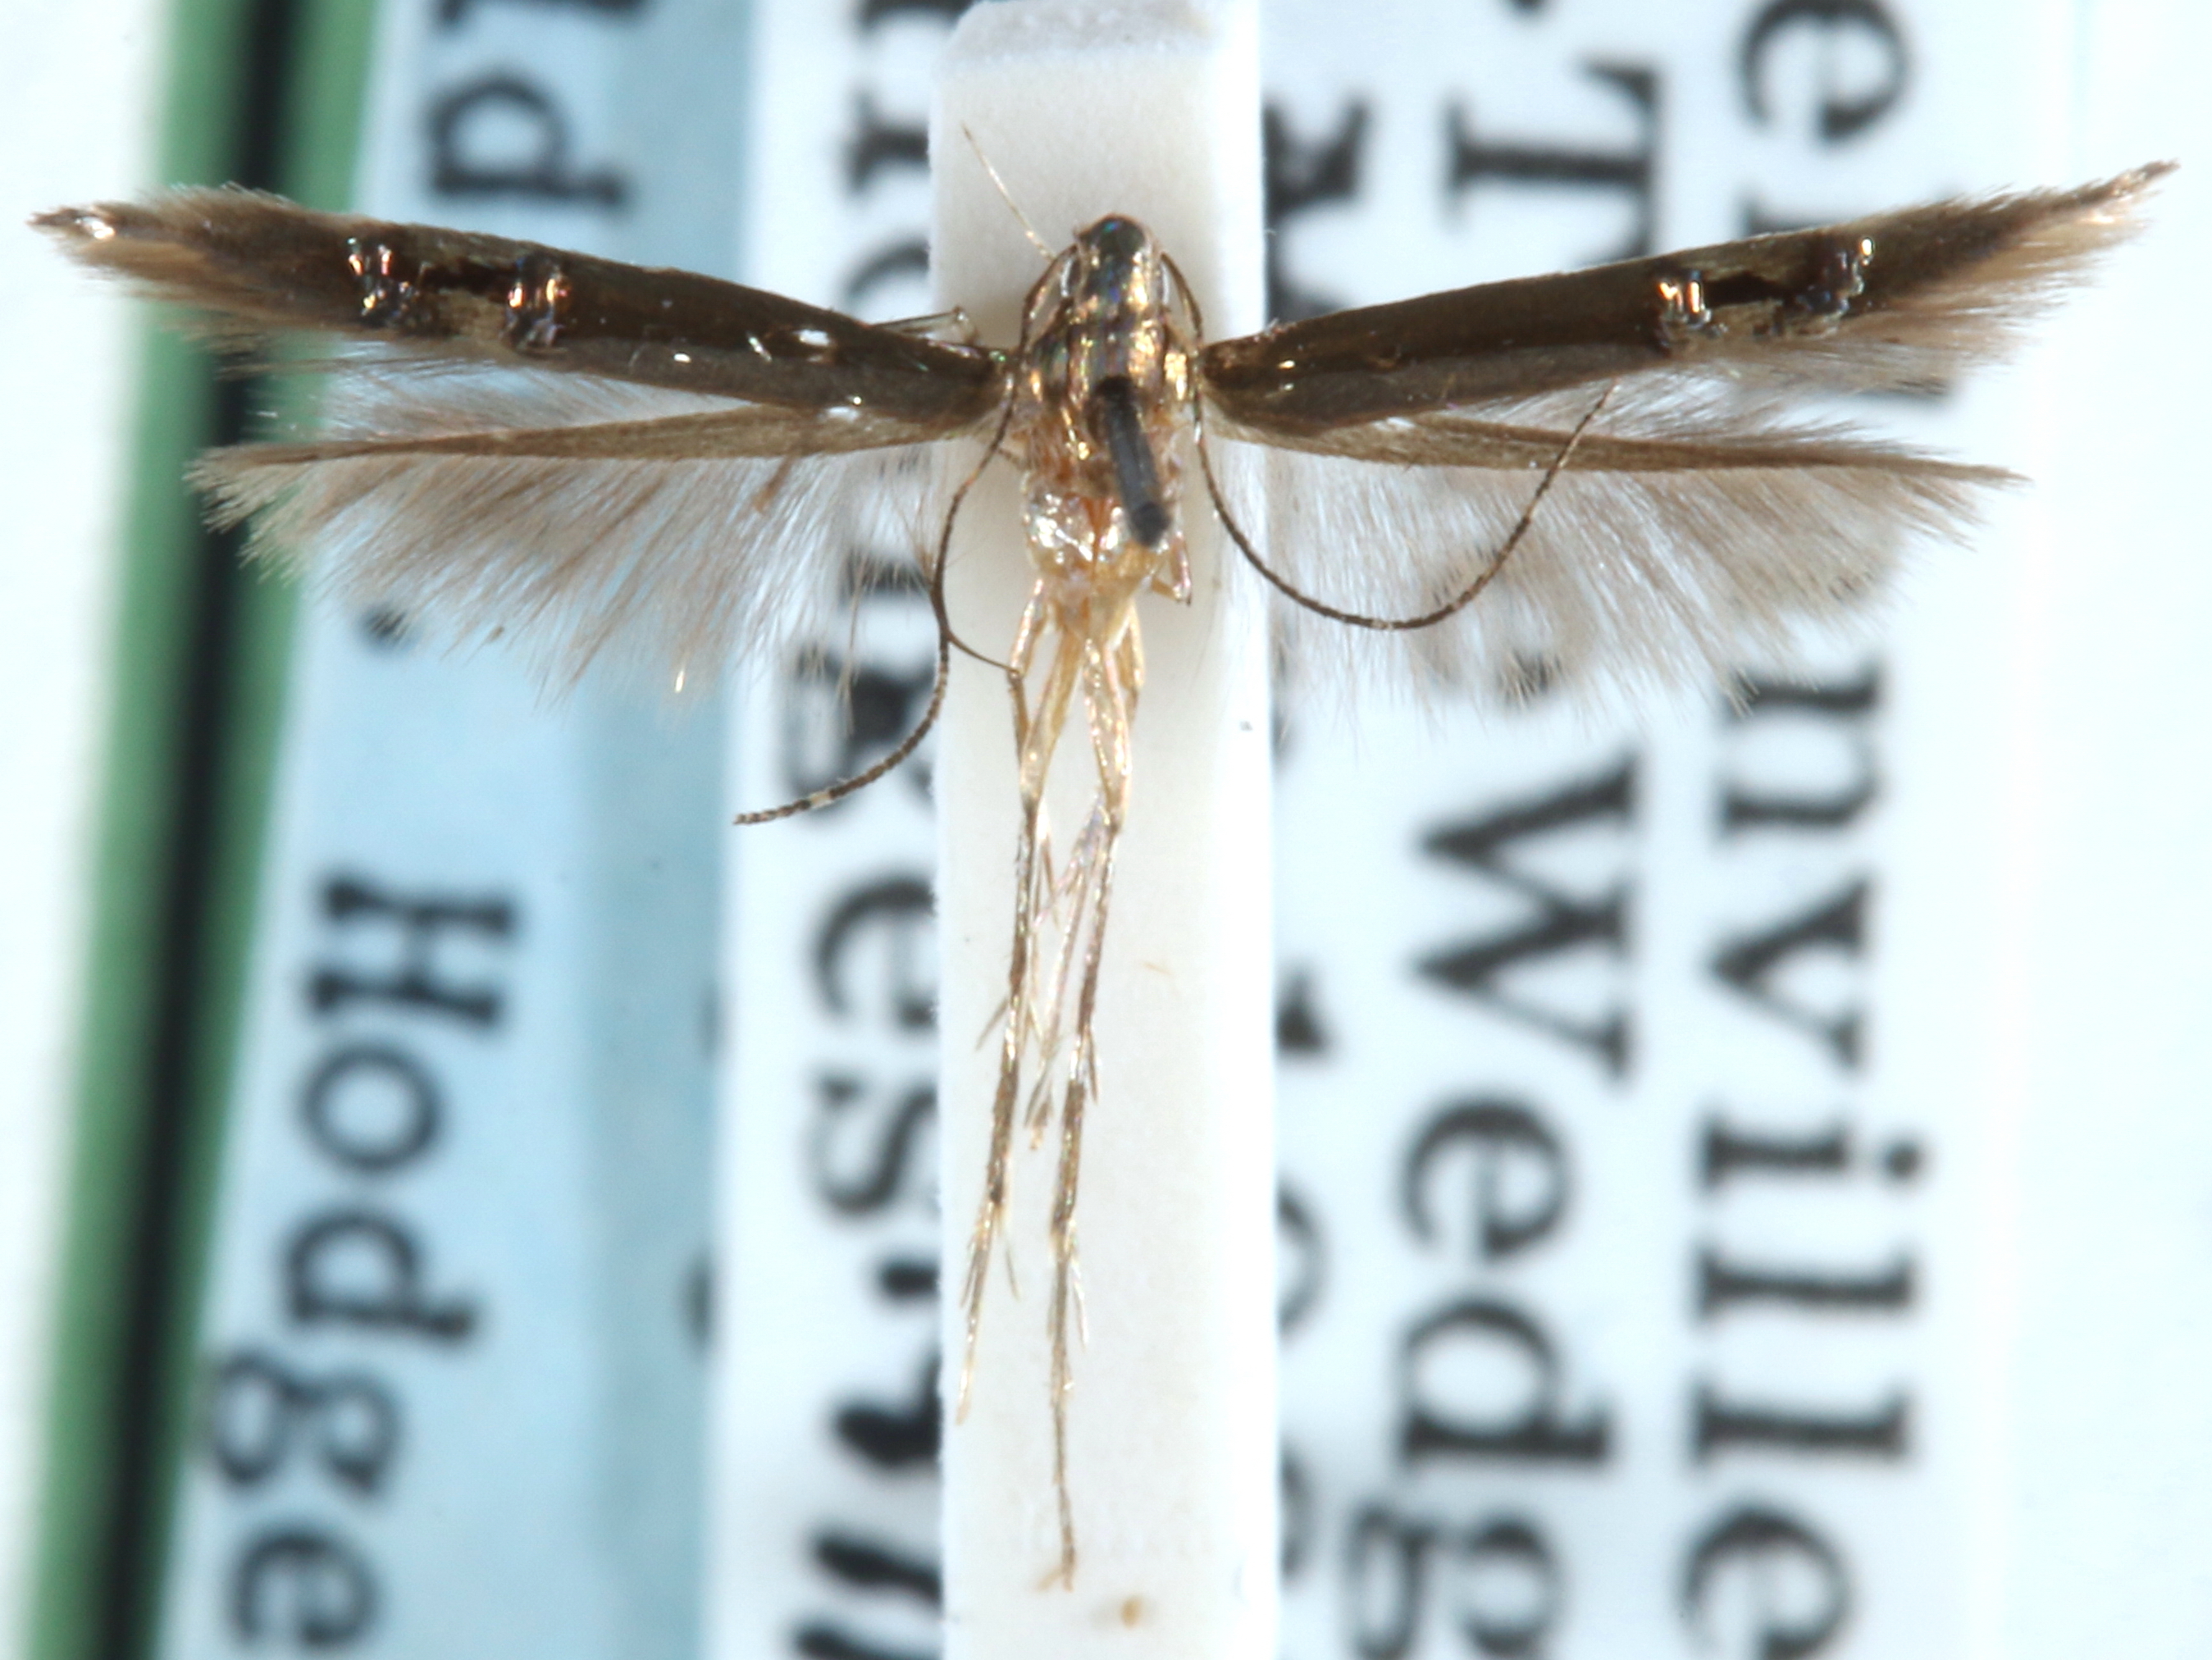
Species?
Cosmopterix sinelinea
